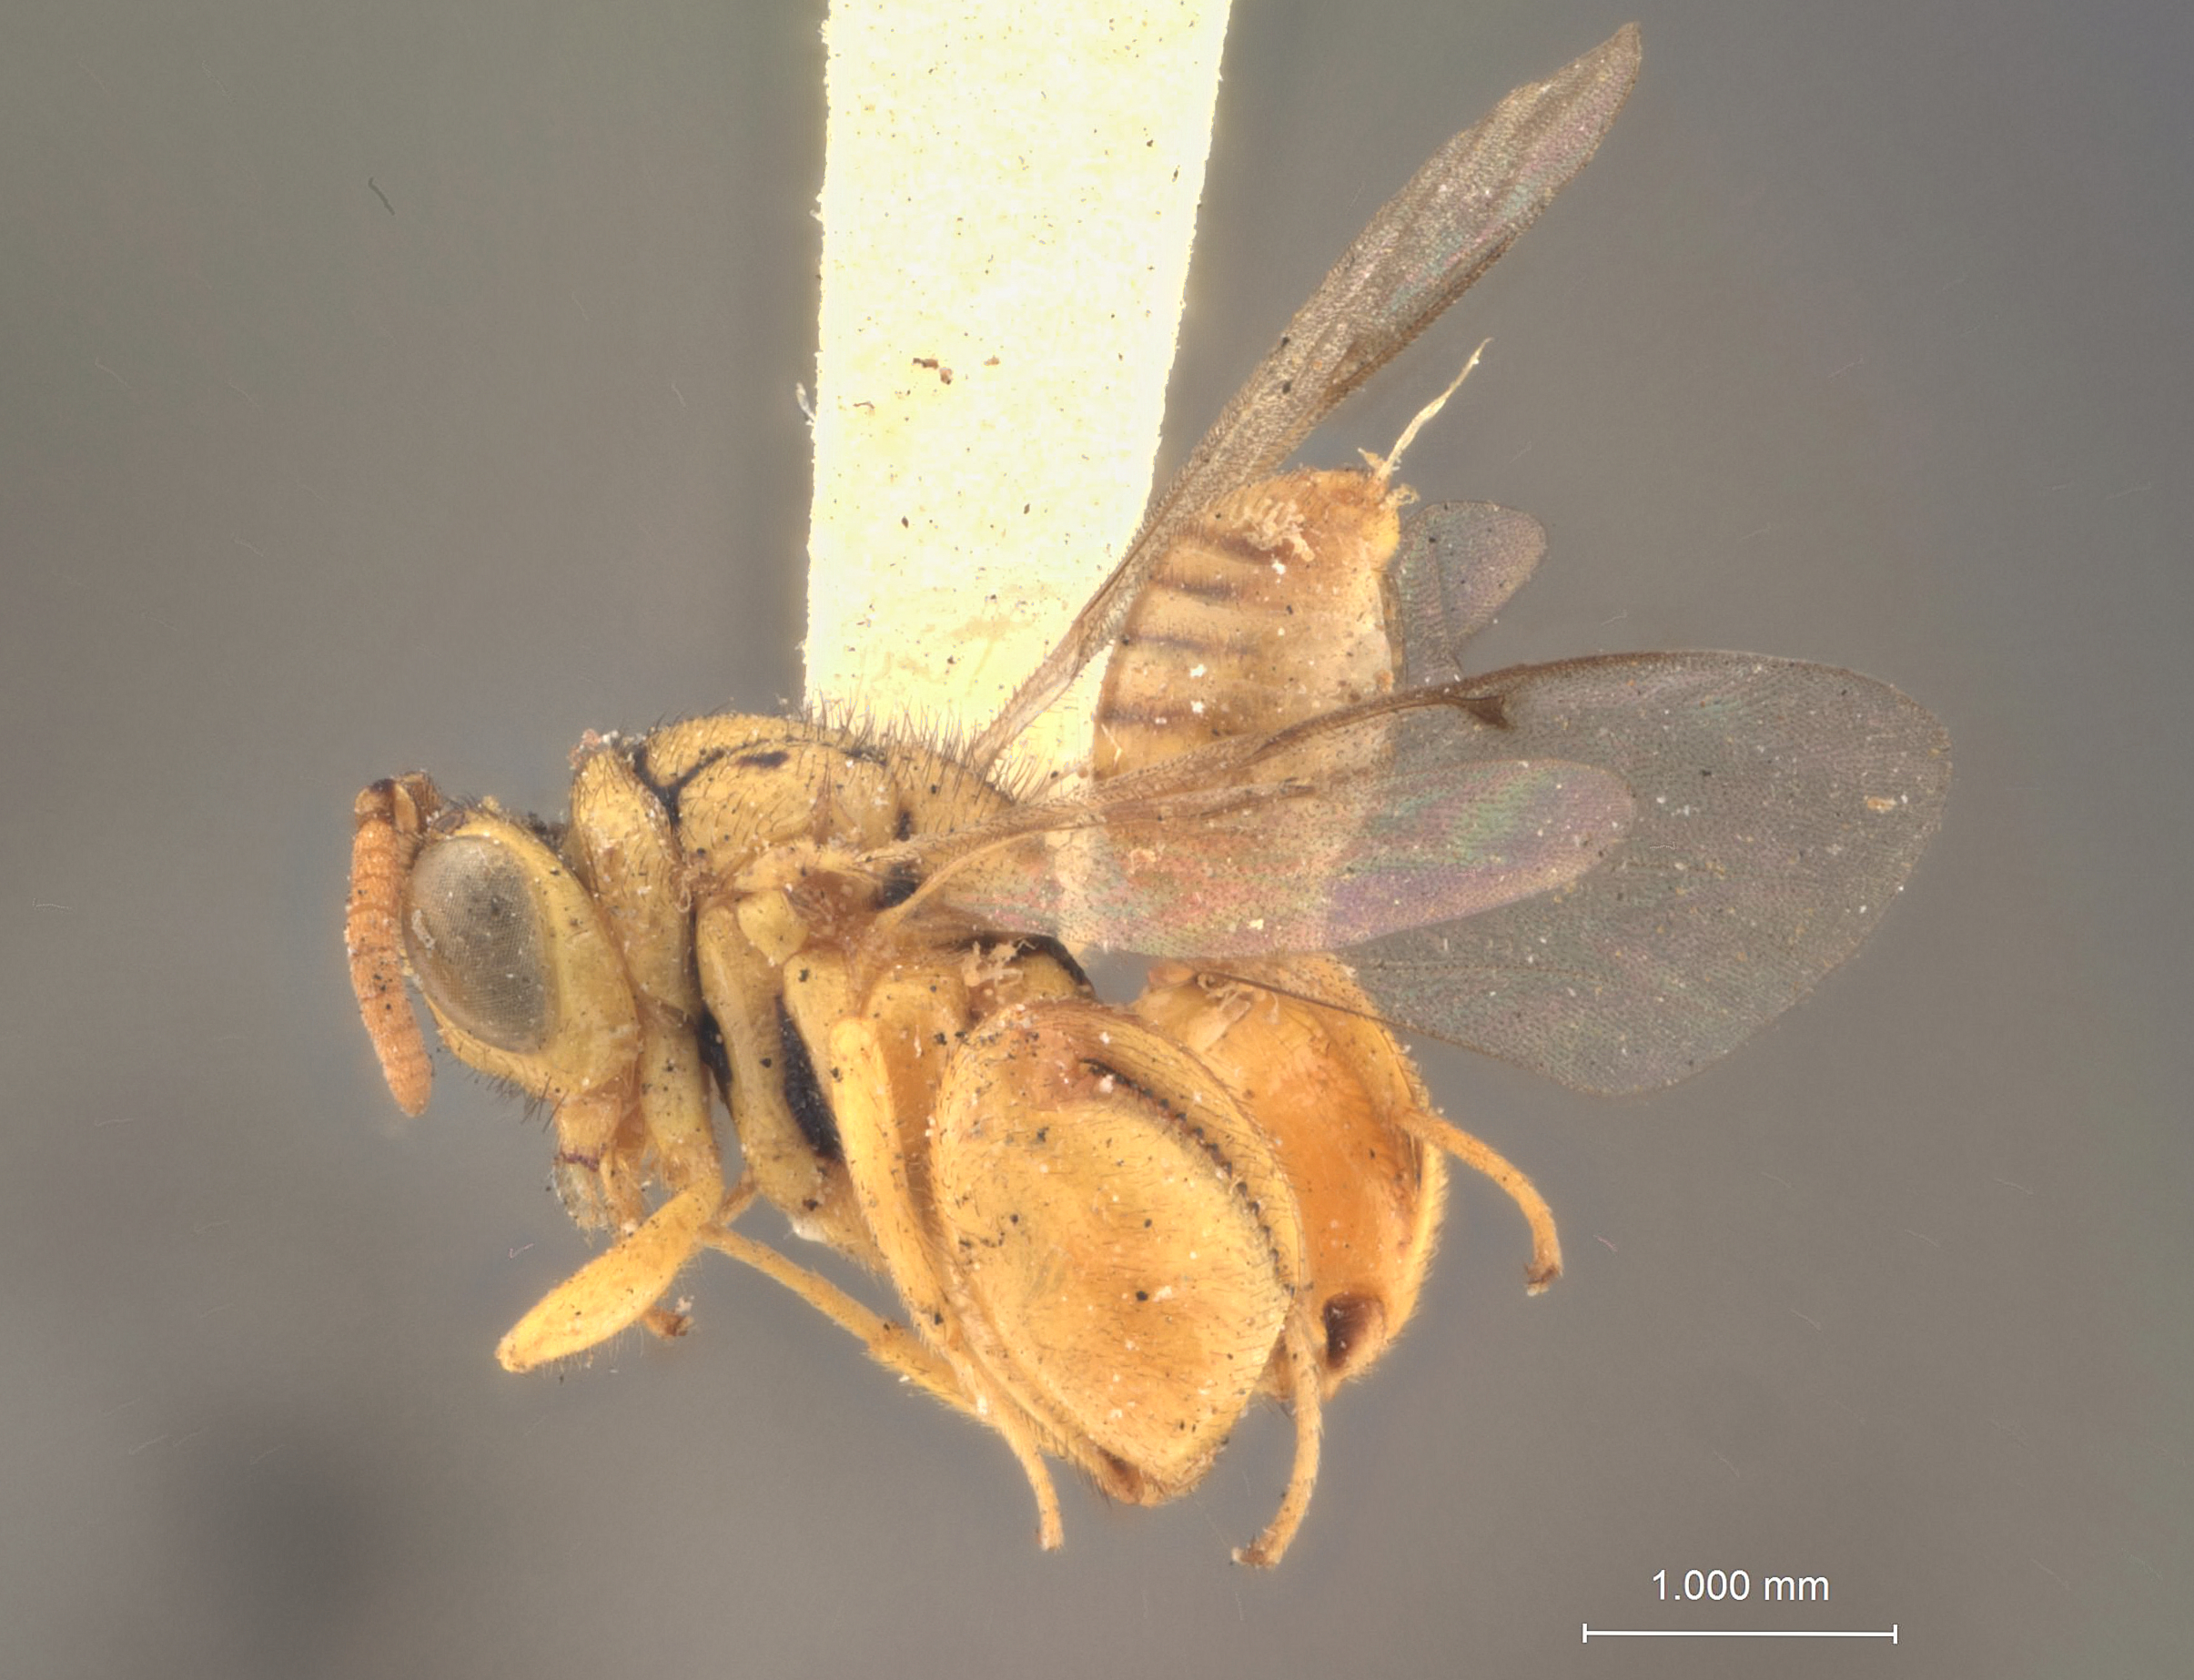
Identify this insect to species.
Spilochalcis phais
